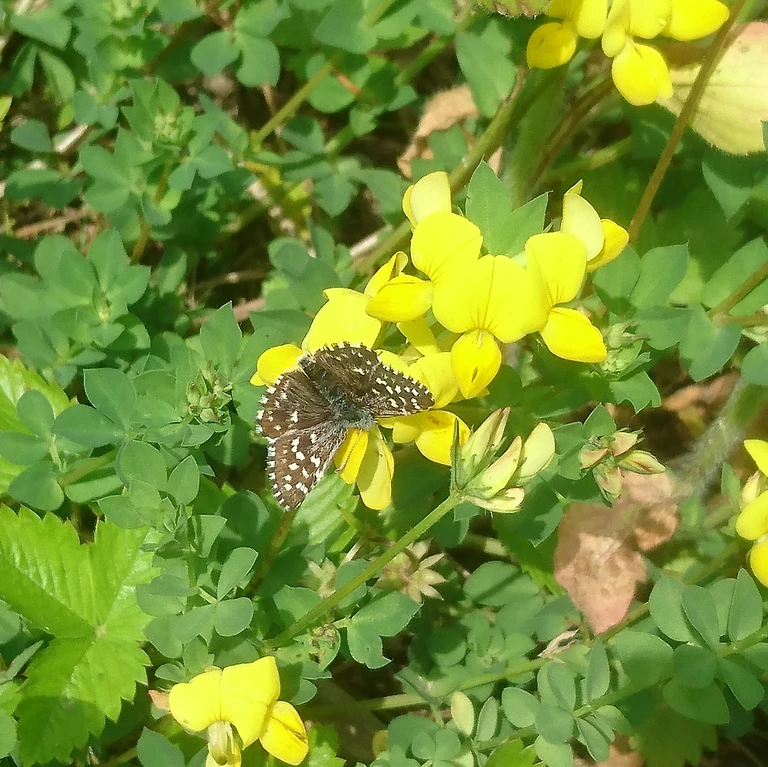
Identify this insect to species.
Pyrgus malvae
